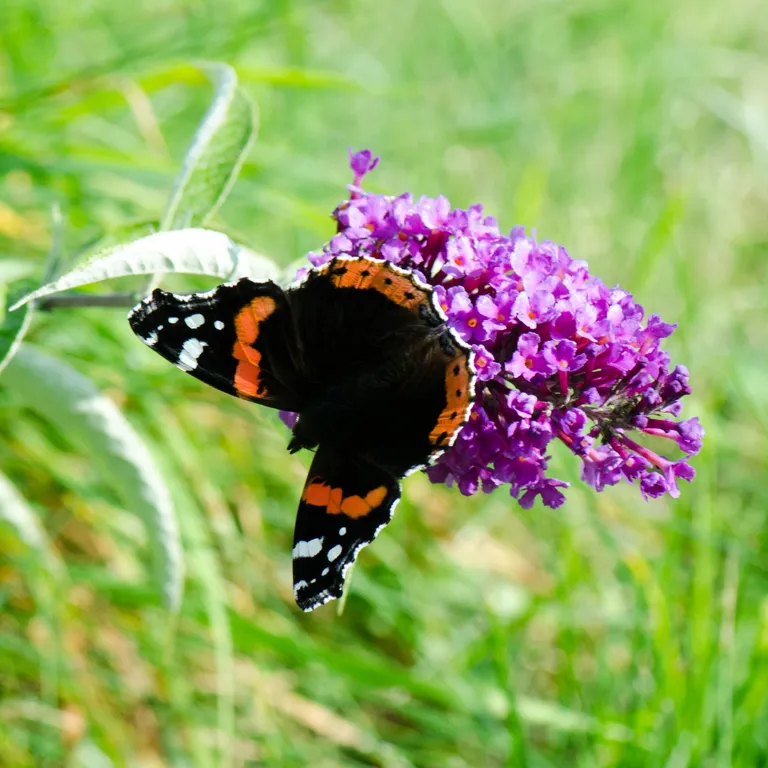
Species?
Vanessa atalanta
